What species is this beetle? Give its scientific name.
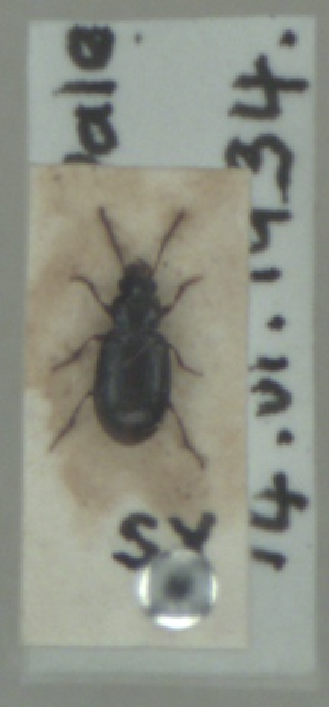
Bradycellus ruficollis
